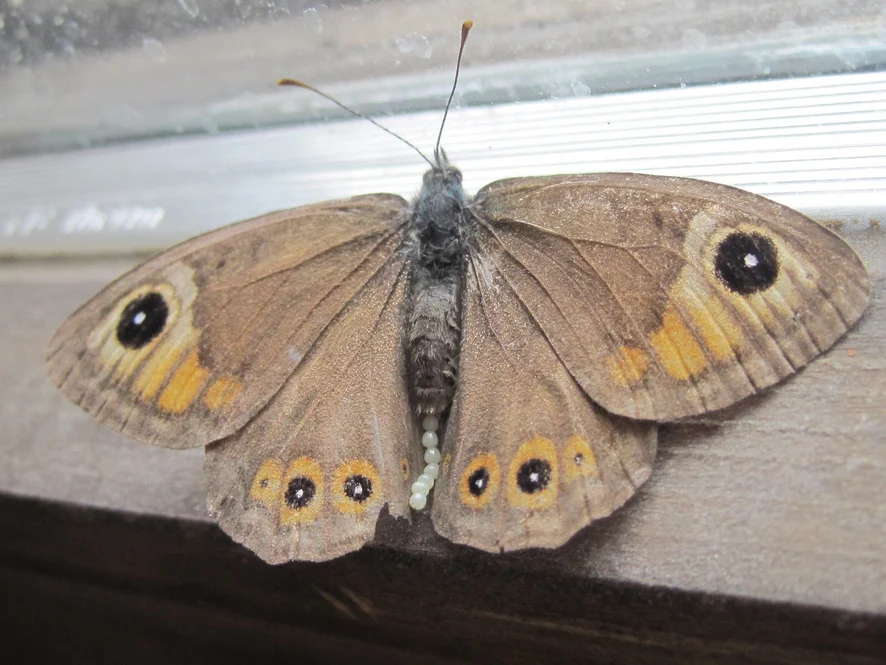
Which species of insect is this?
Lasiommata maera (also Pararge maera)
